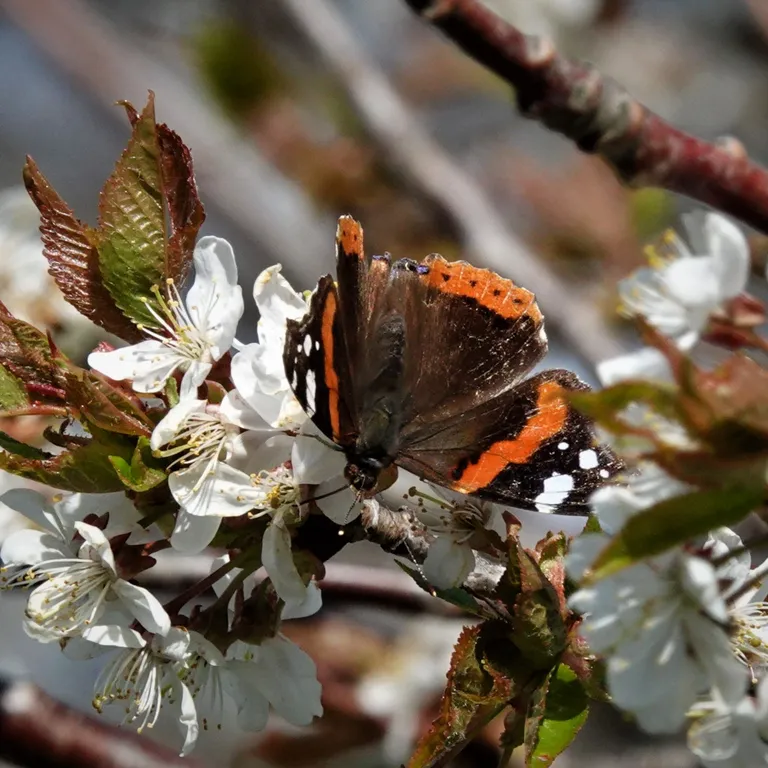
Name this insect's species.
Vanessa atalanta
